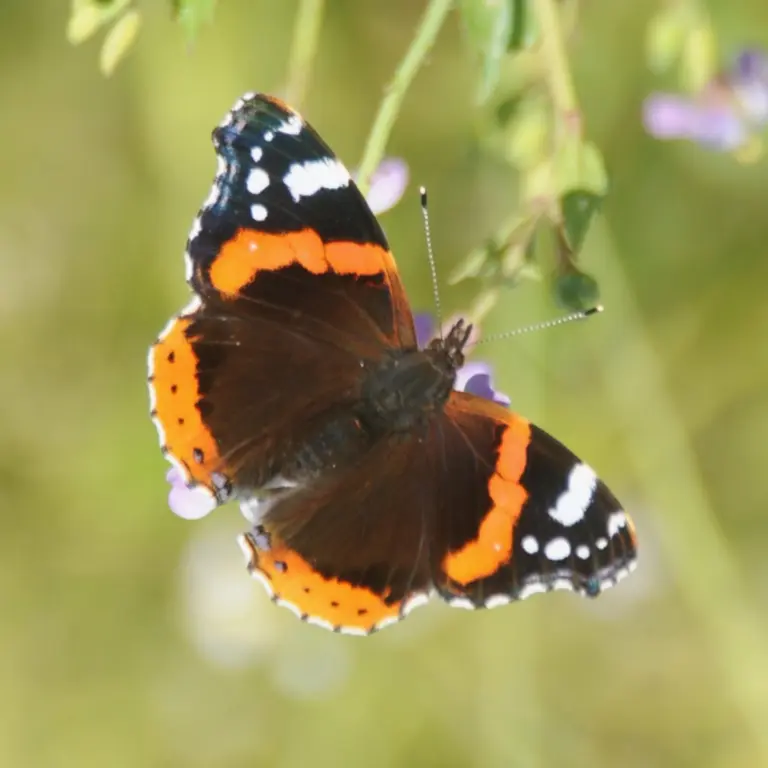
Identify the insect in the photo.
Vanessa atalanta
